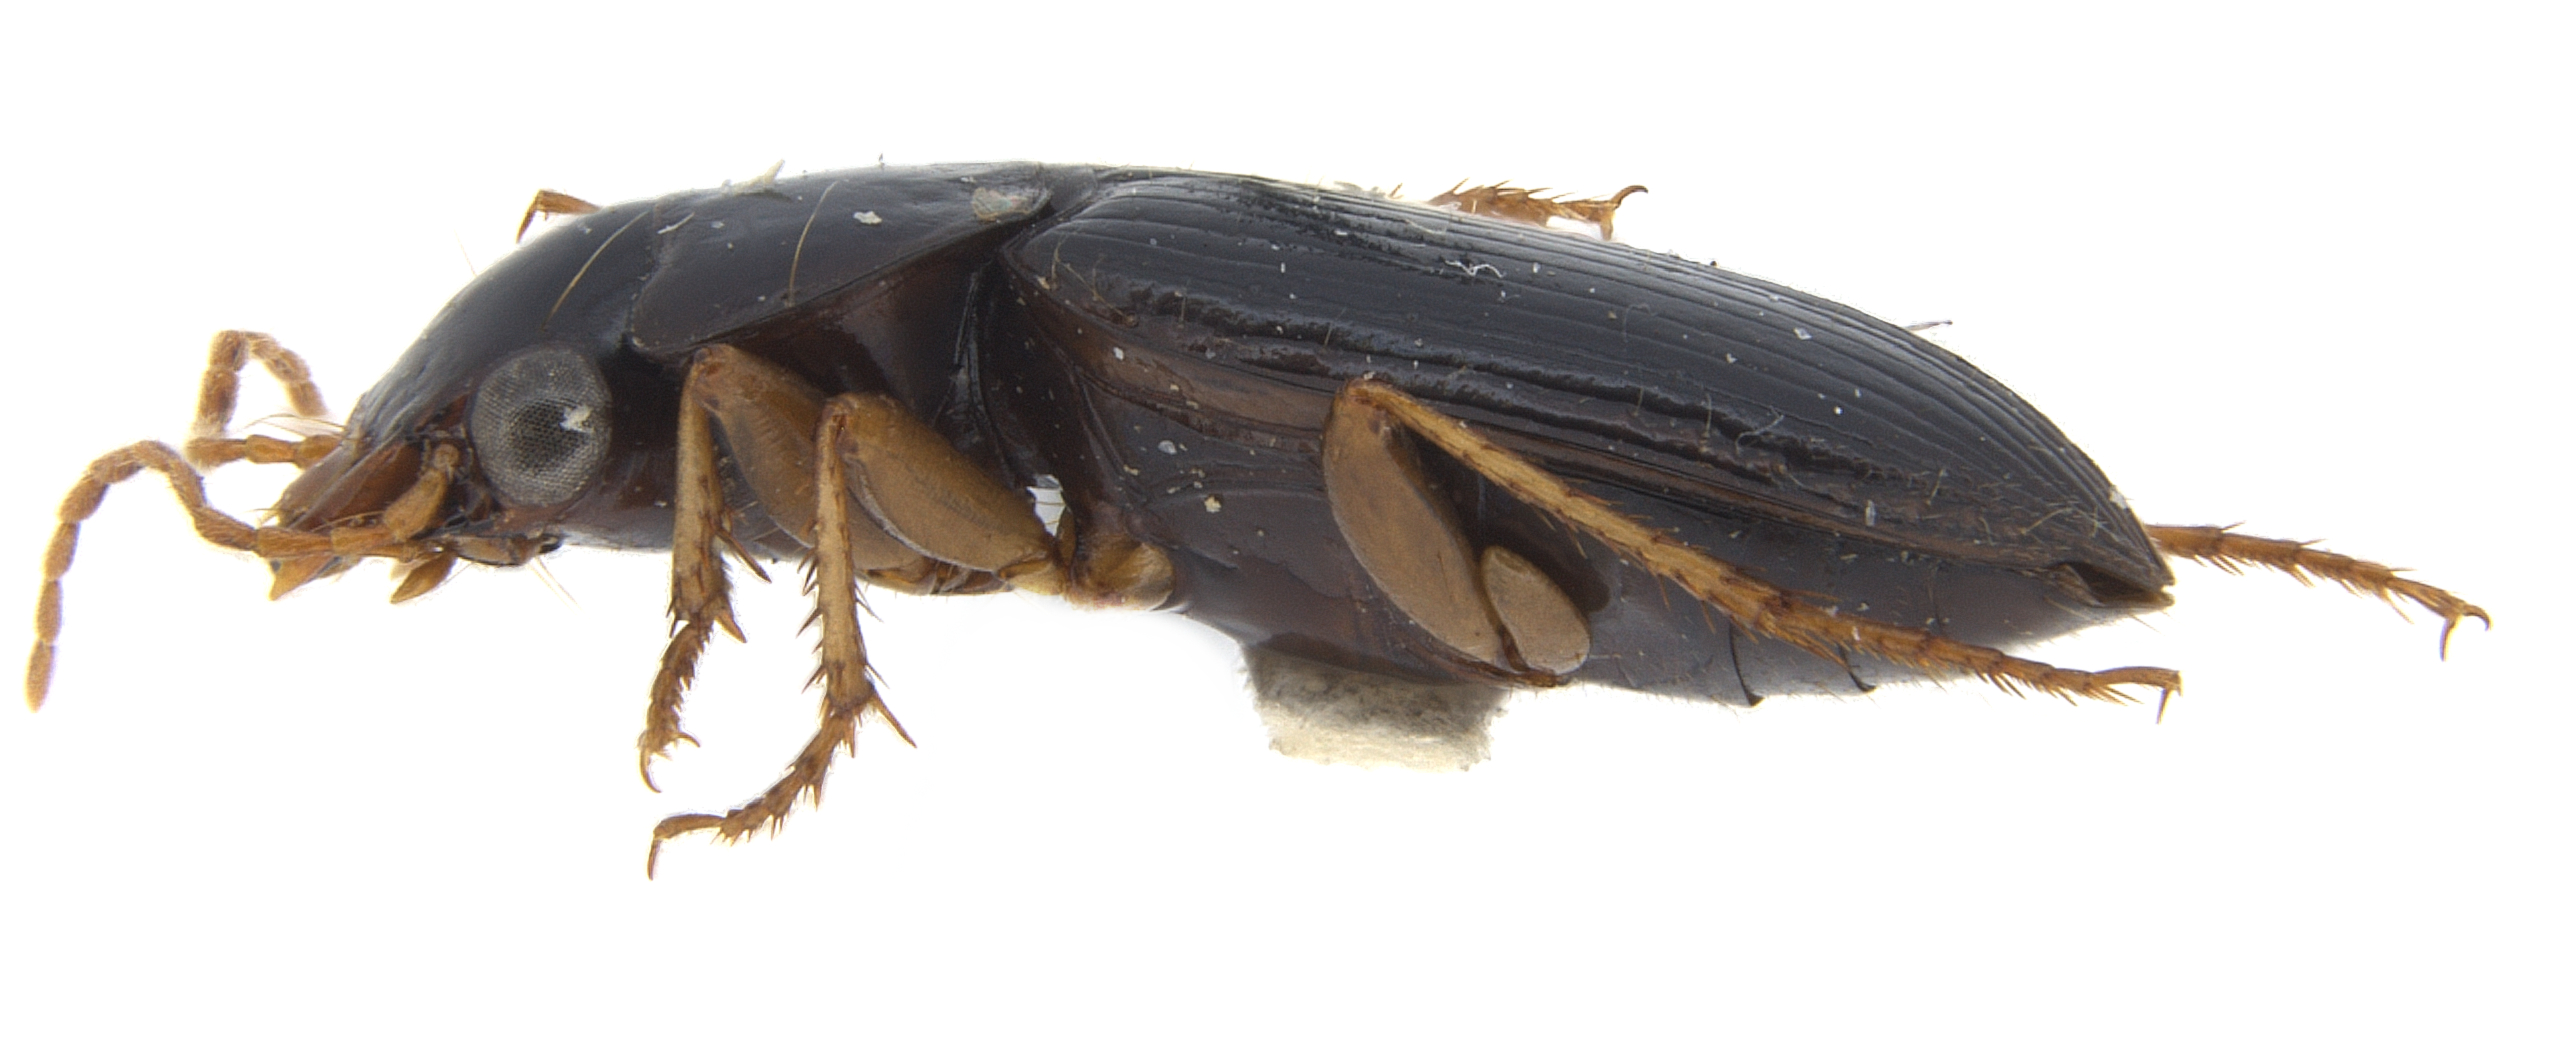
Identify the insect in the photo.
Amblygnathus iripennis
